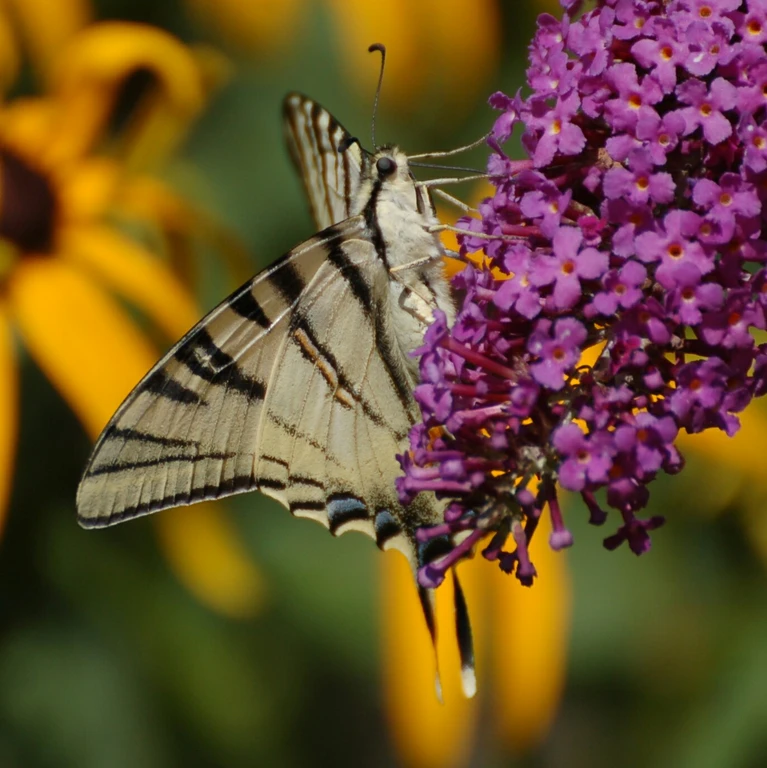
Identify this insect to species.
Iphiclides podalirius
